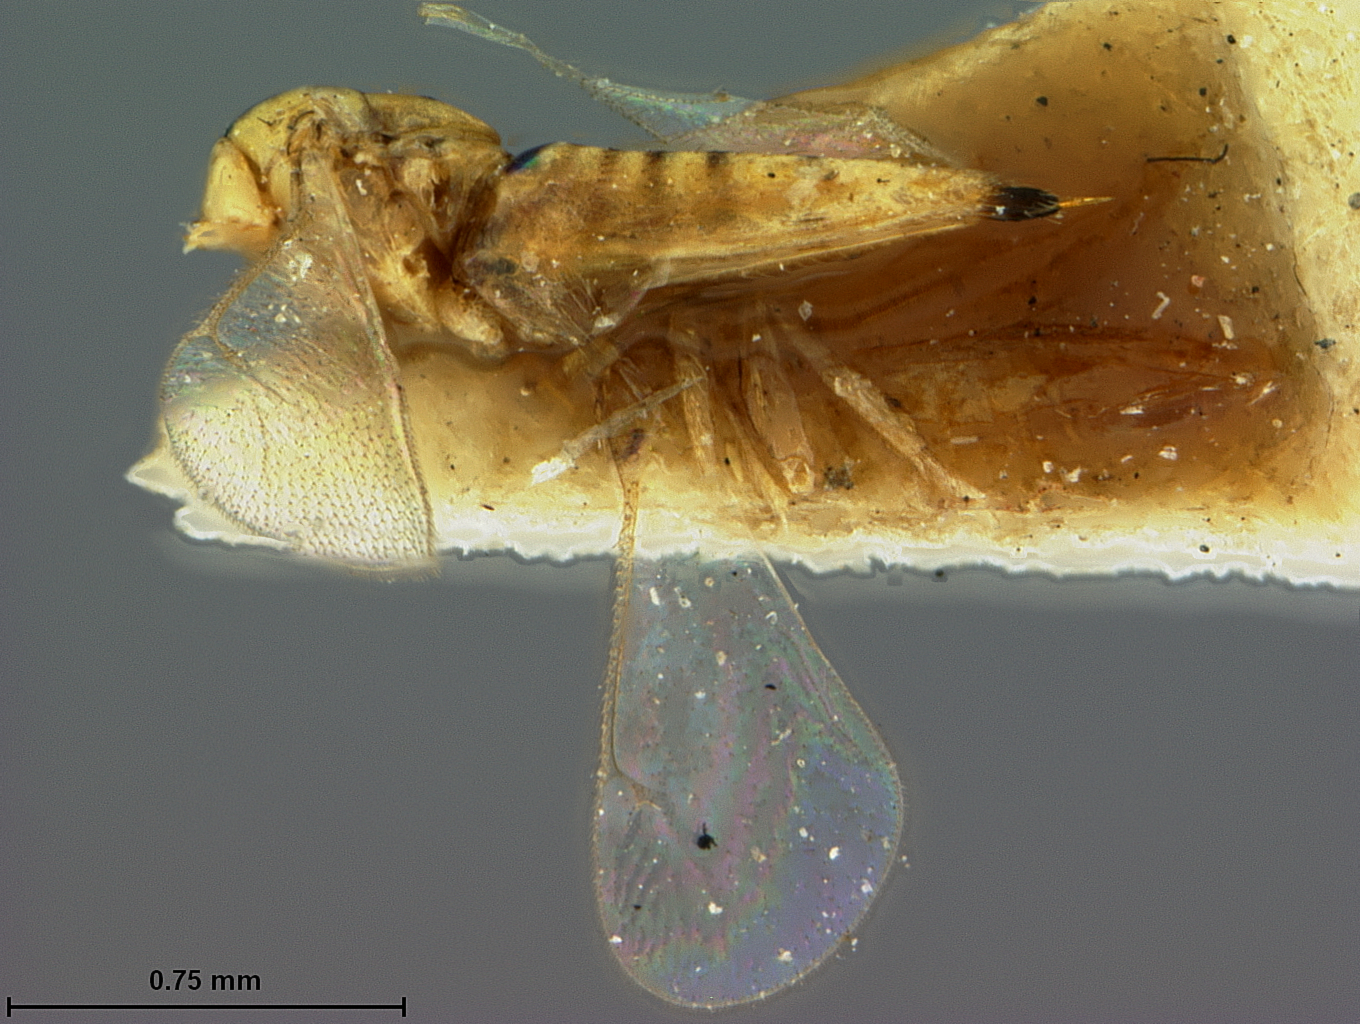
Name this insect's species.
Eulophus auripunctatus
